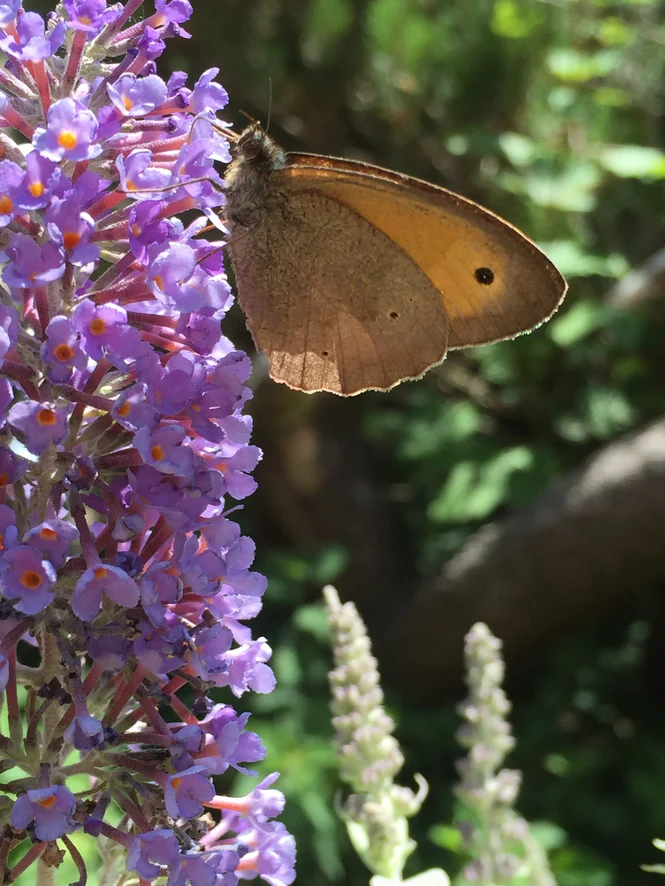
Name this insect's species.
Maniola jurtina
